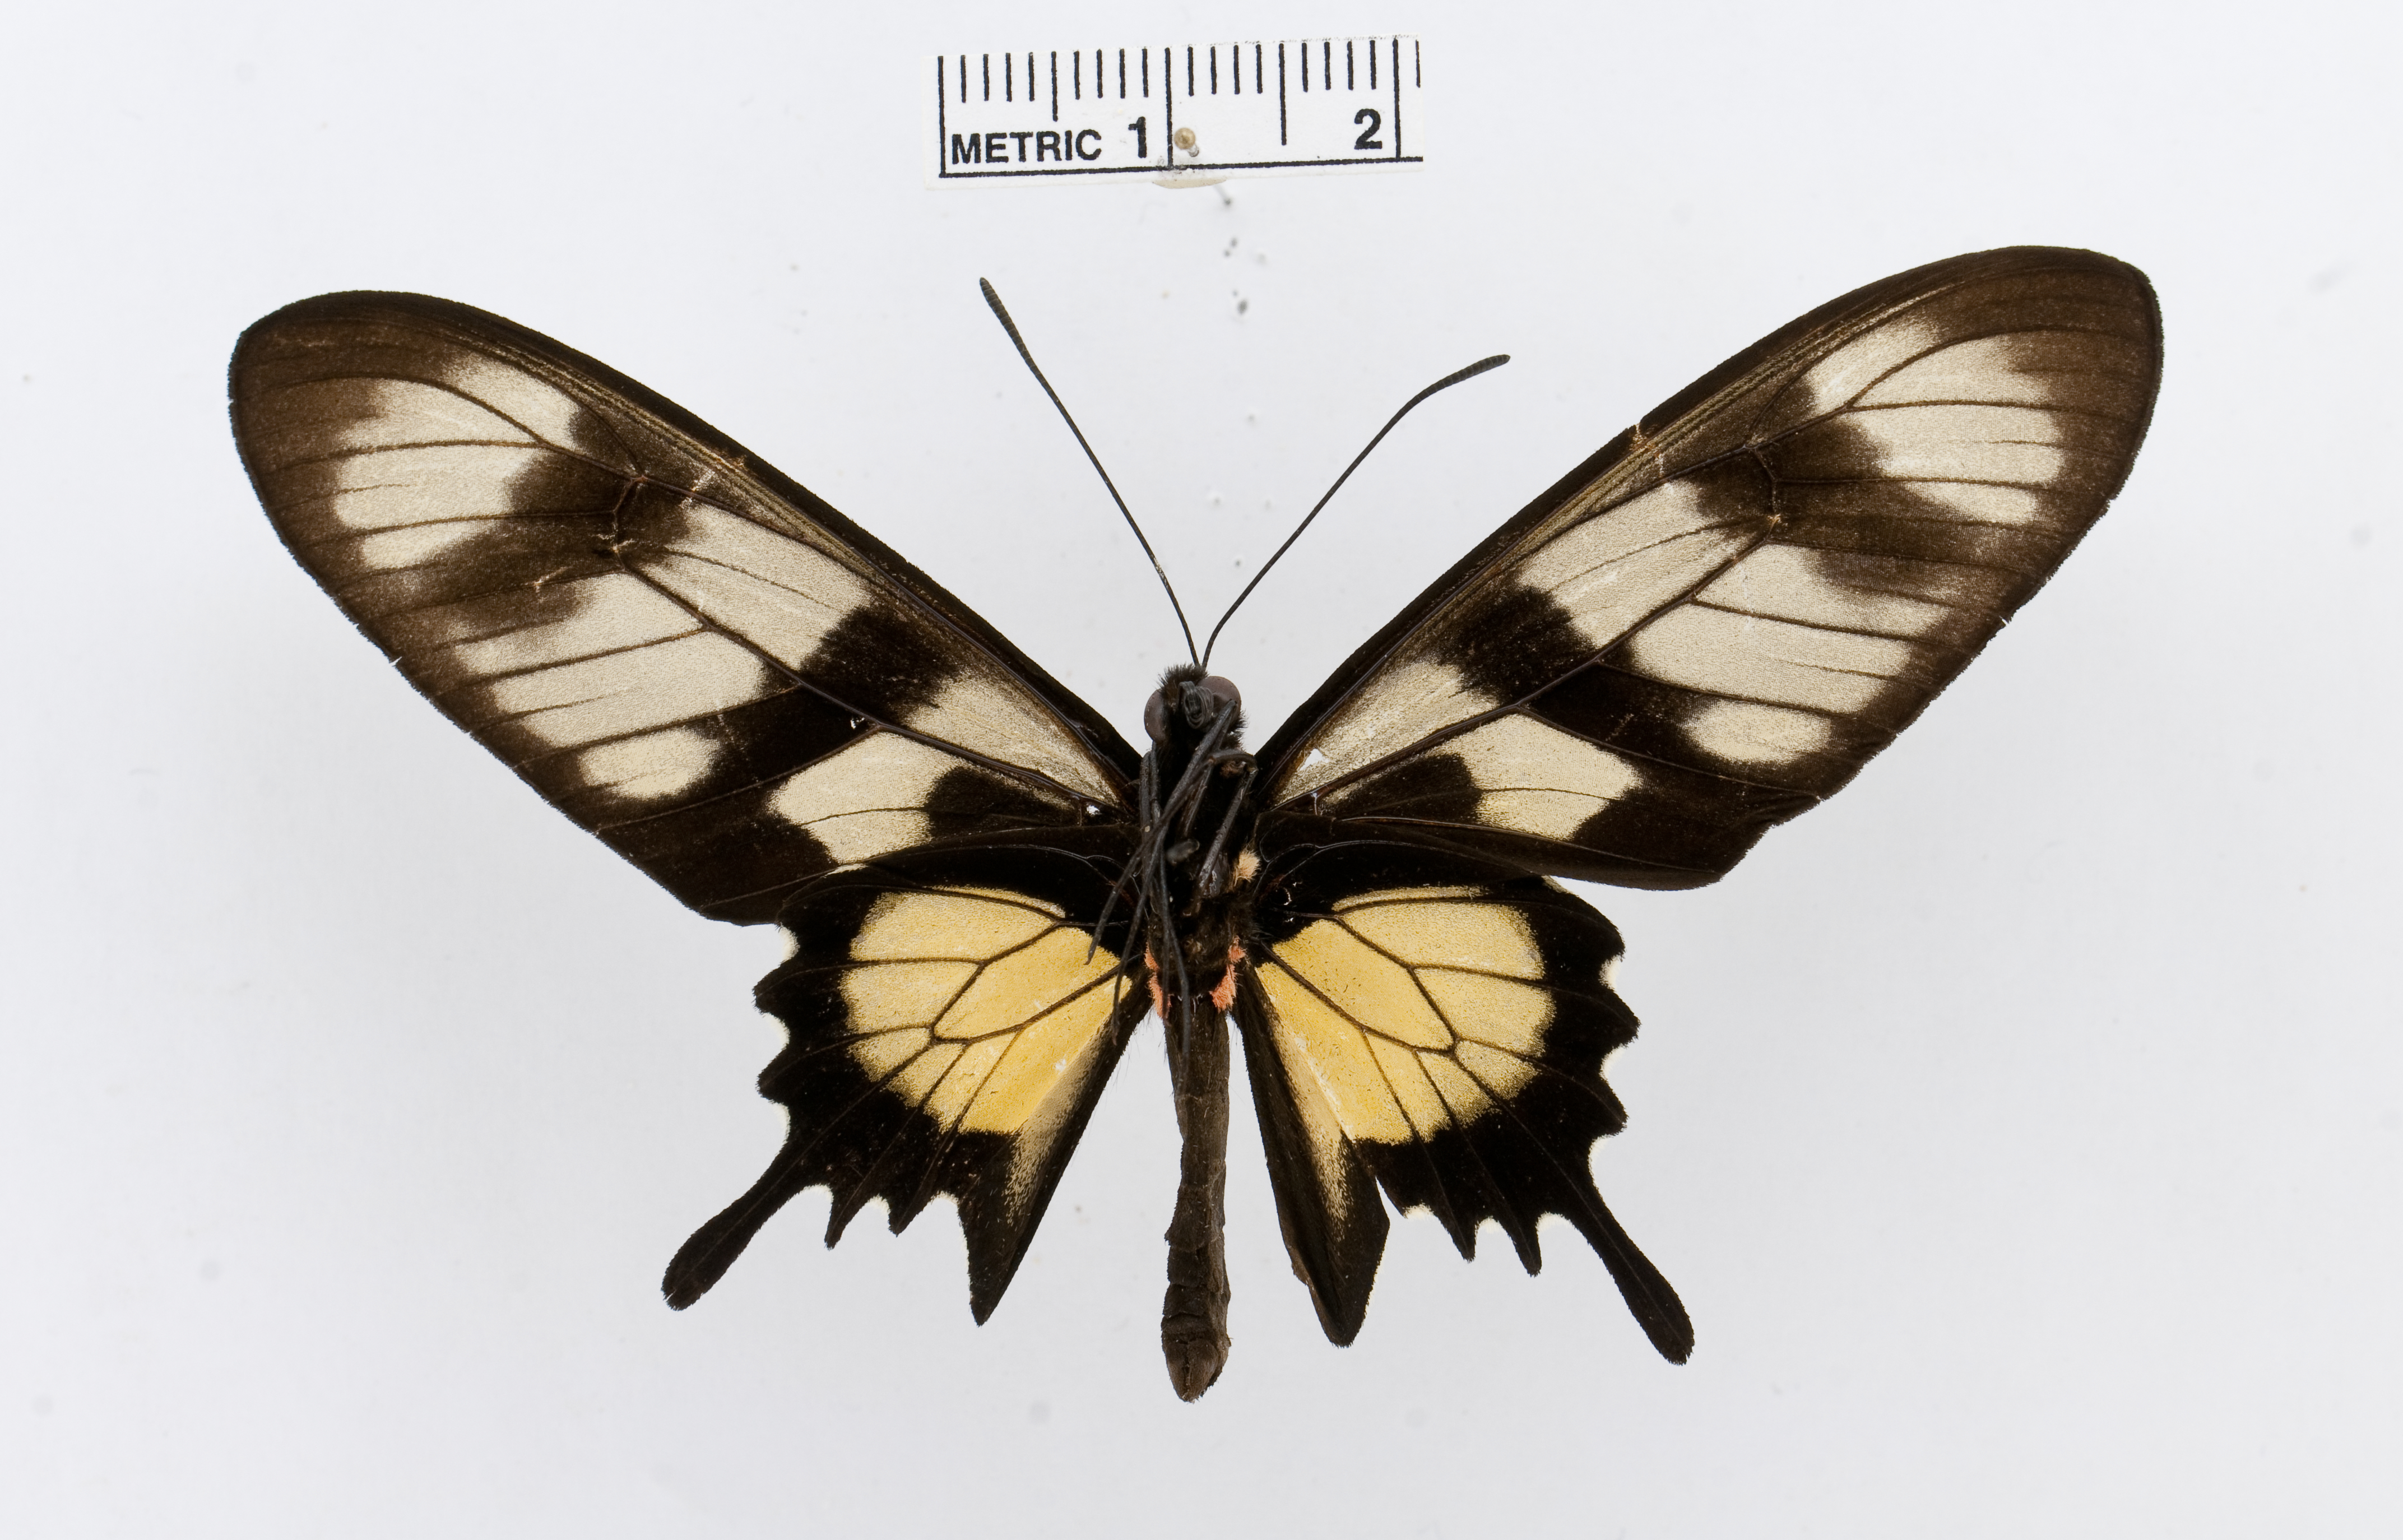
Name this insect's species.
Parides hahneli
